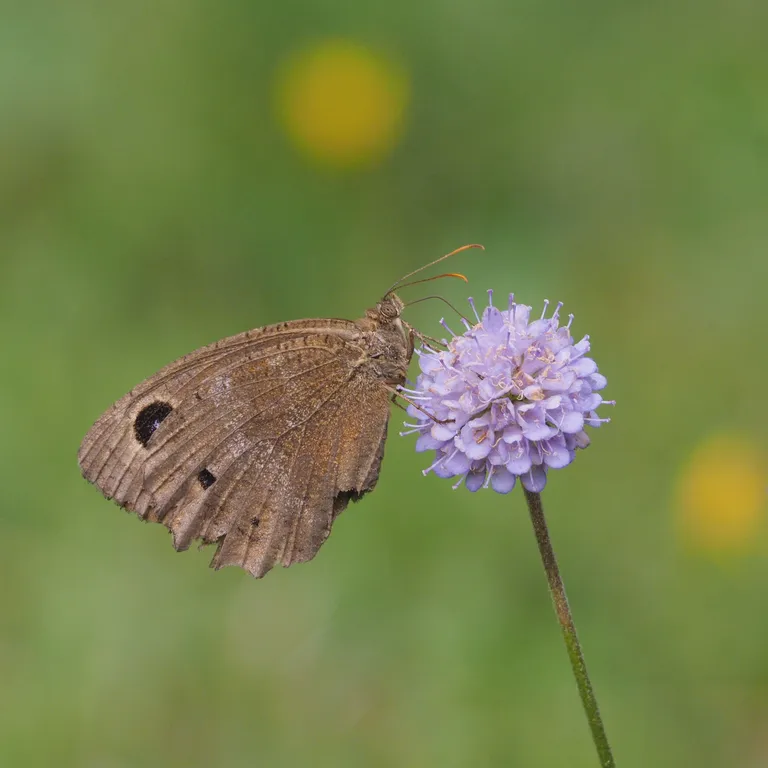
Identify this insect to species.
Minois dryas
